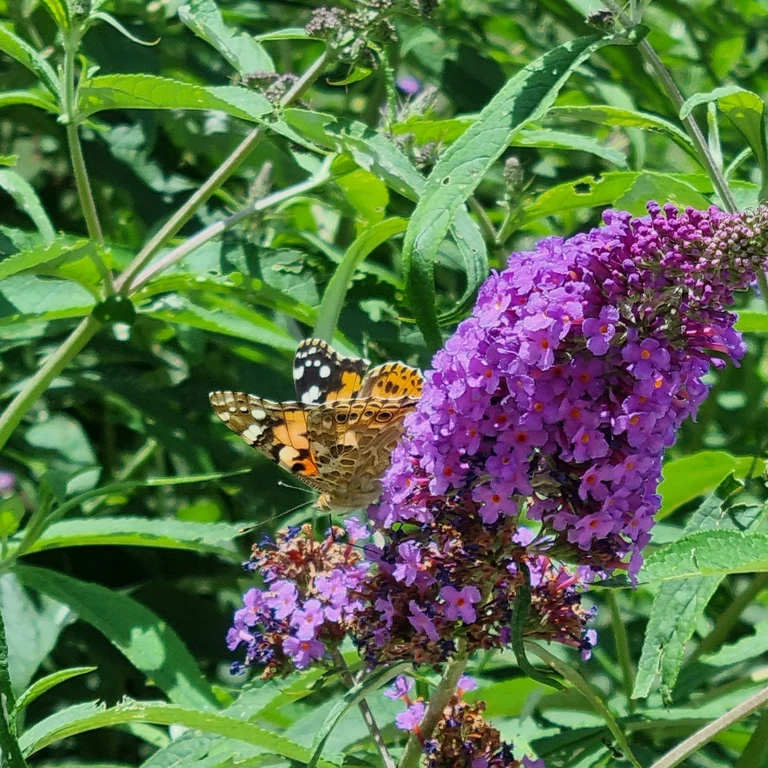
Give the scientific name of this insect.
Vanessa cardui
